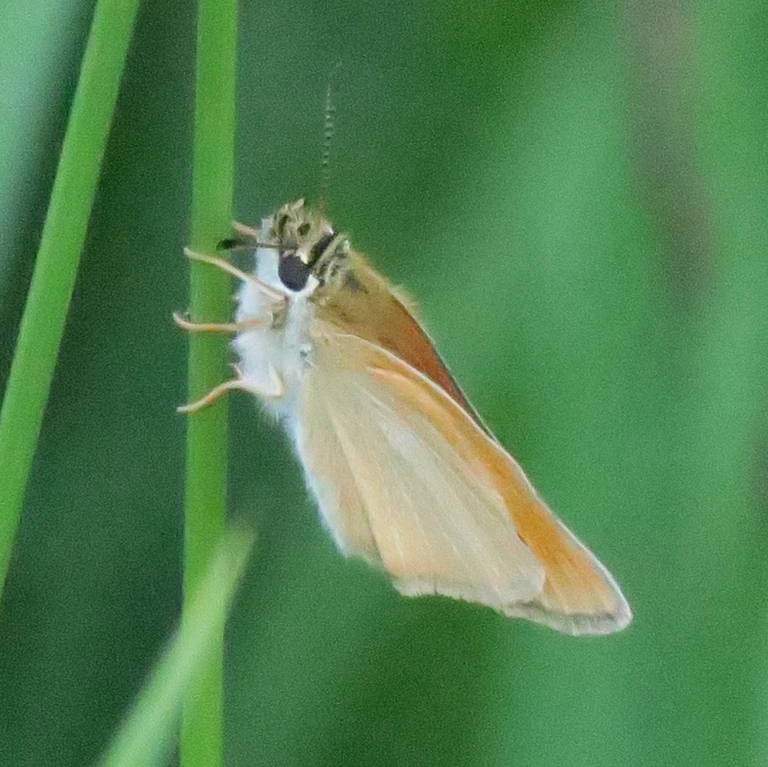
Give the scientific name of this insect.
Thymelicus lineola
